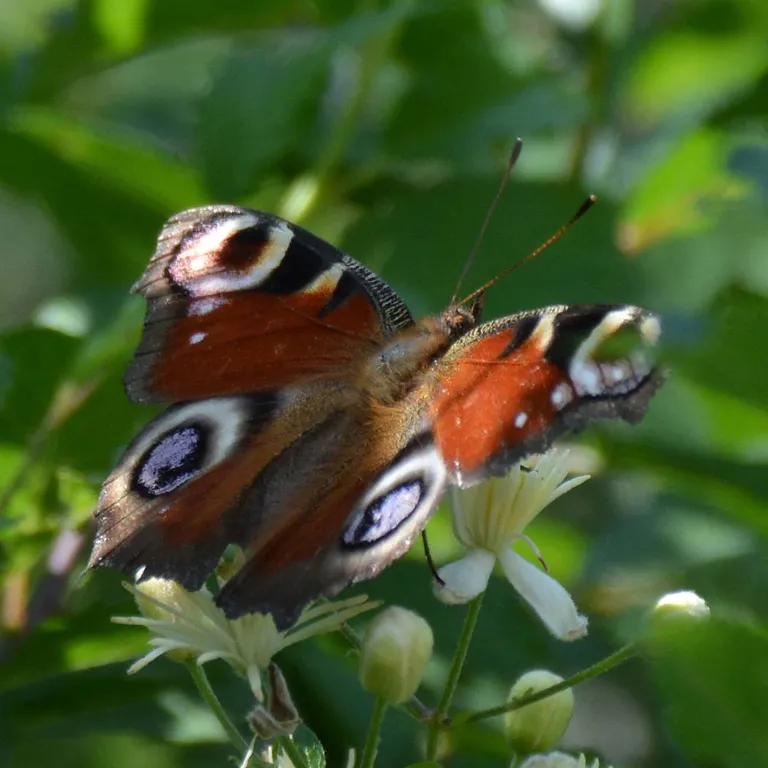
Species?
Aglais io
